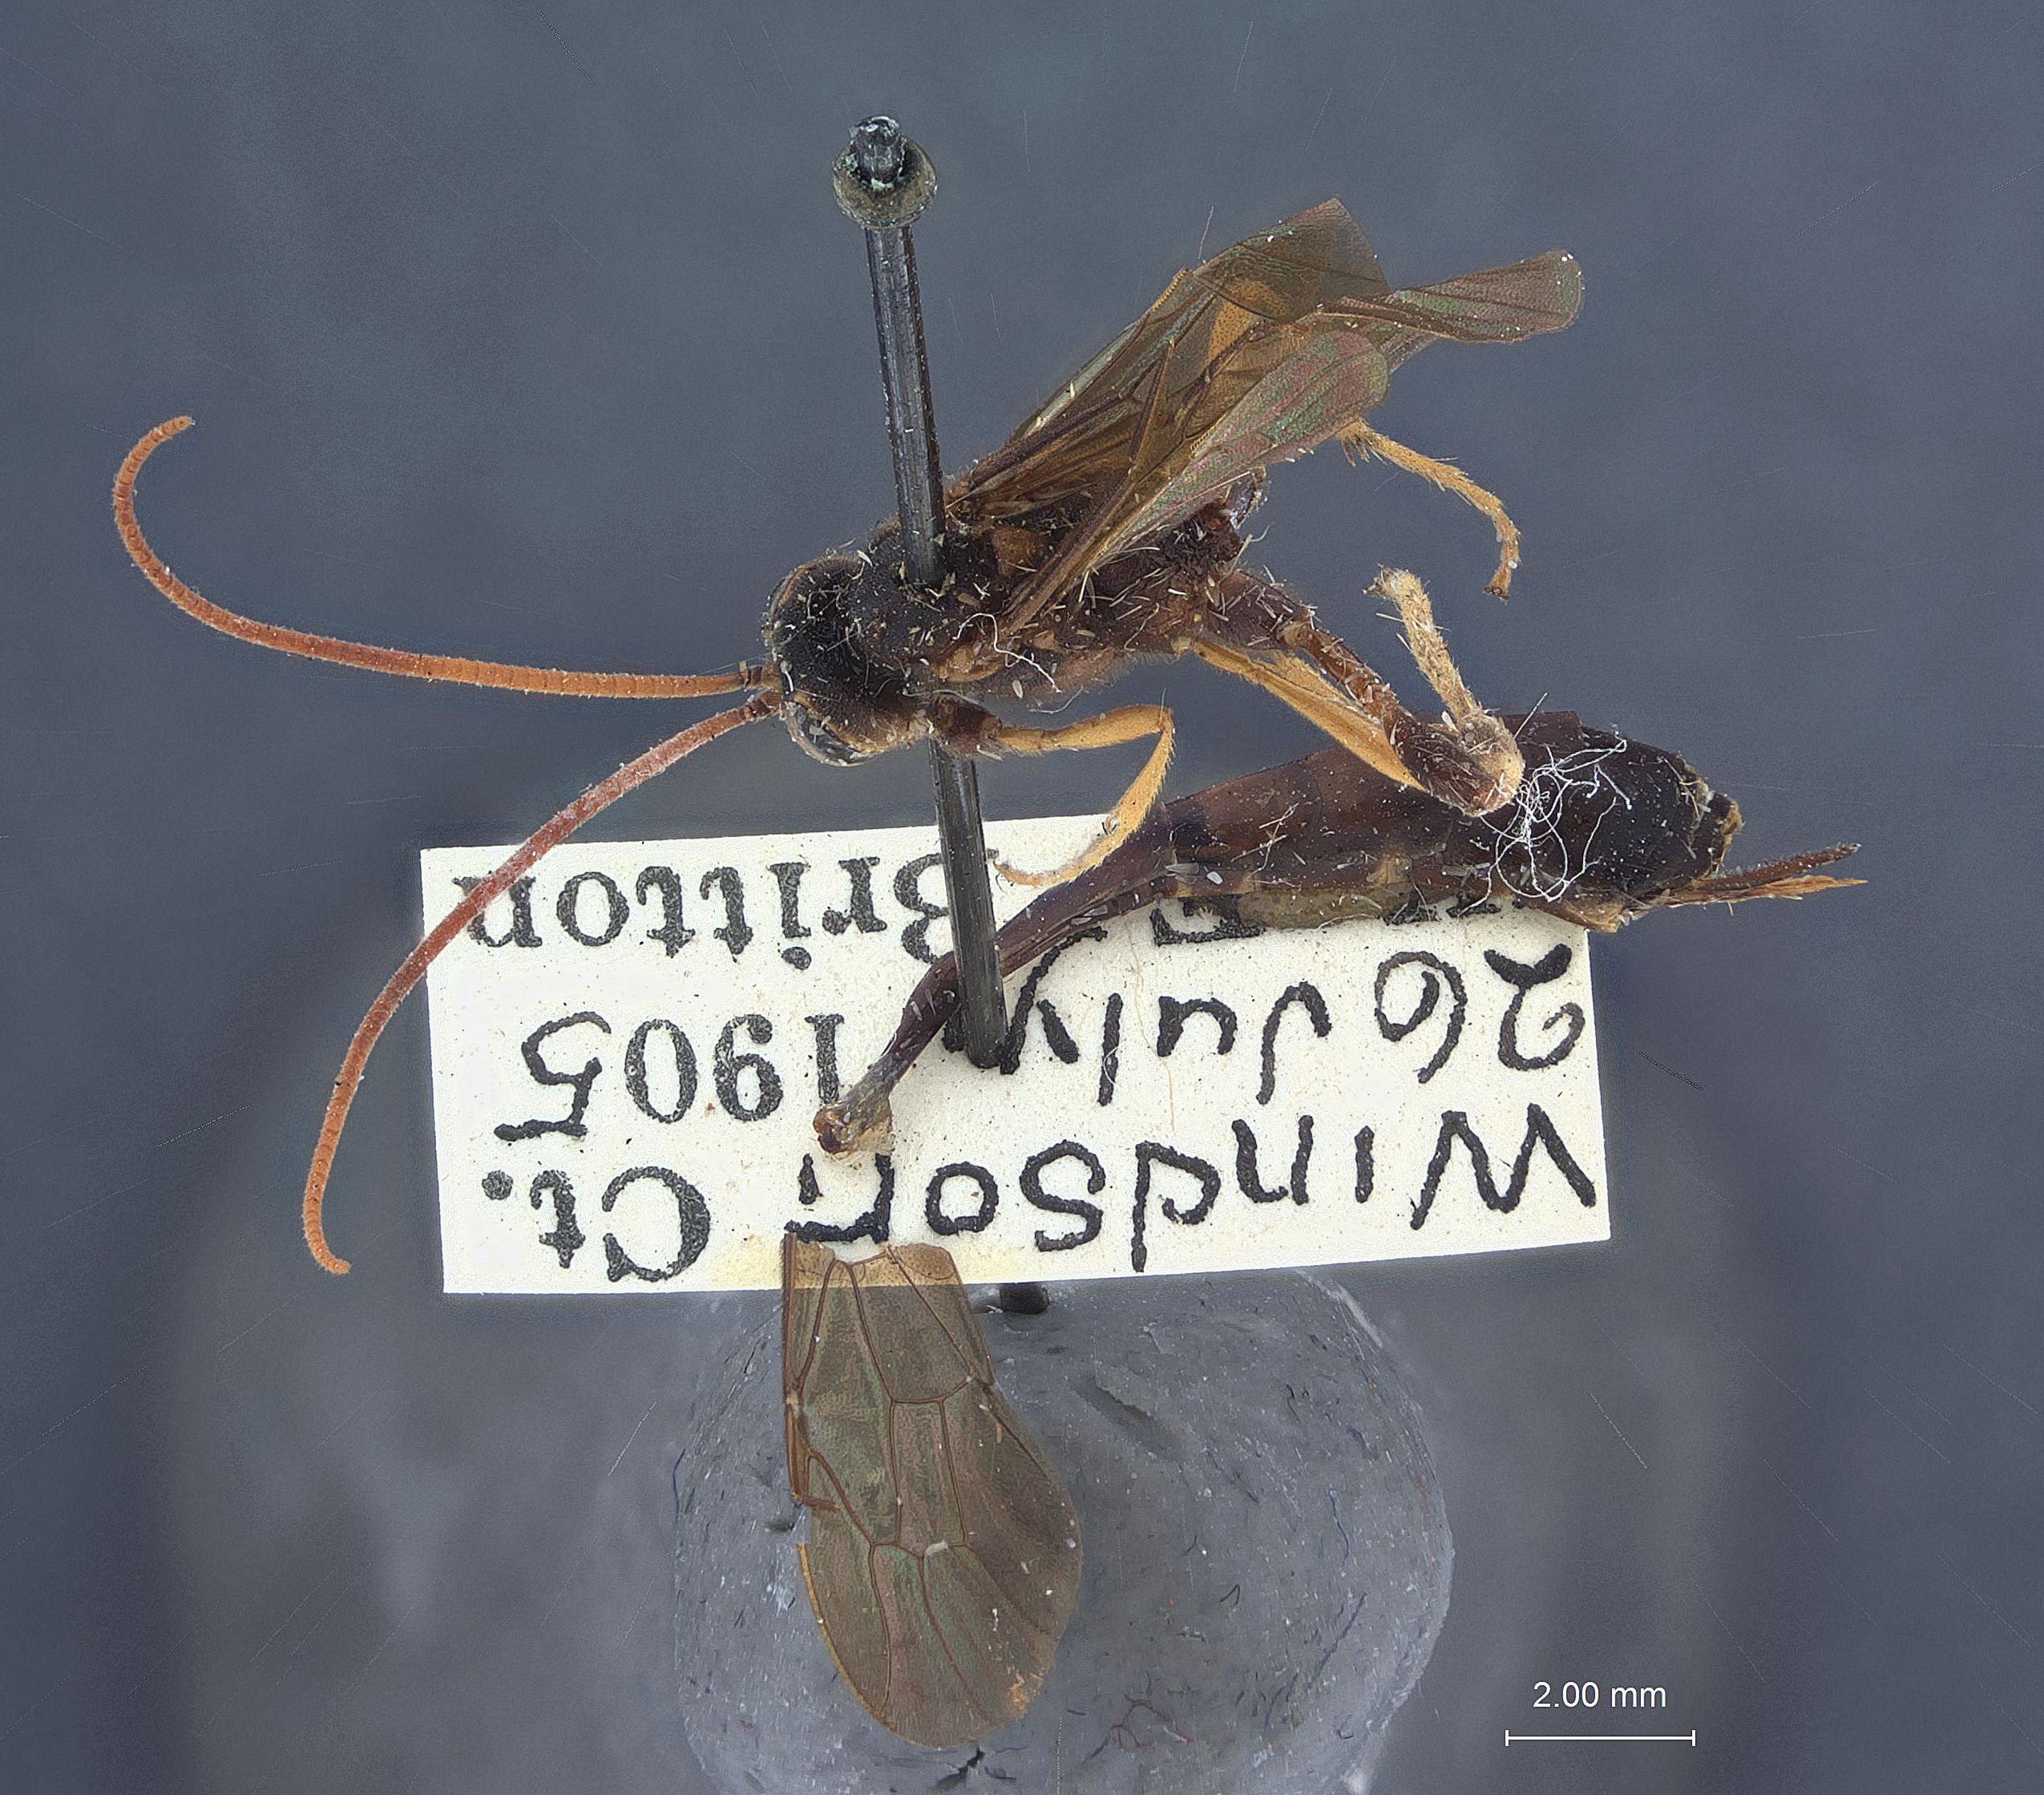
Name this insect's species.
Therion sassacus
